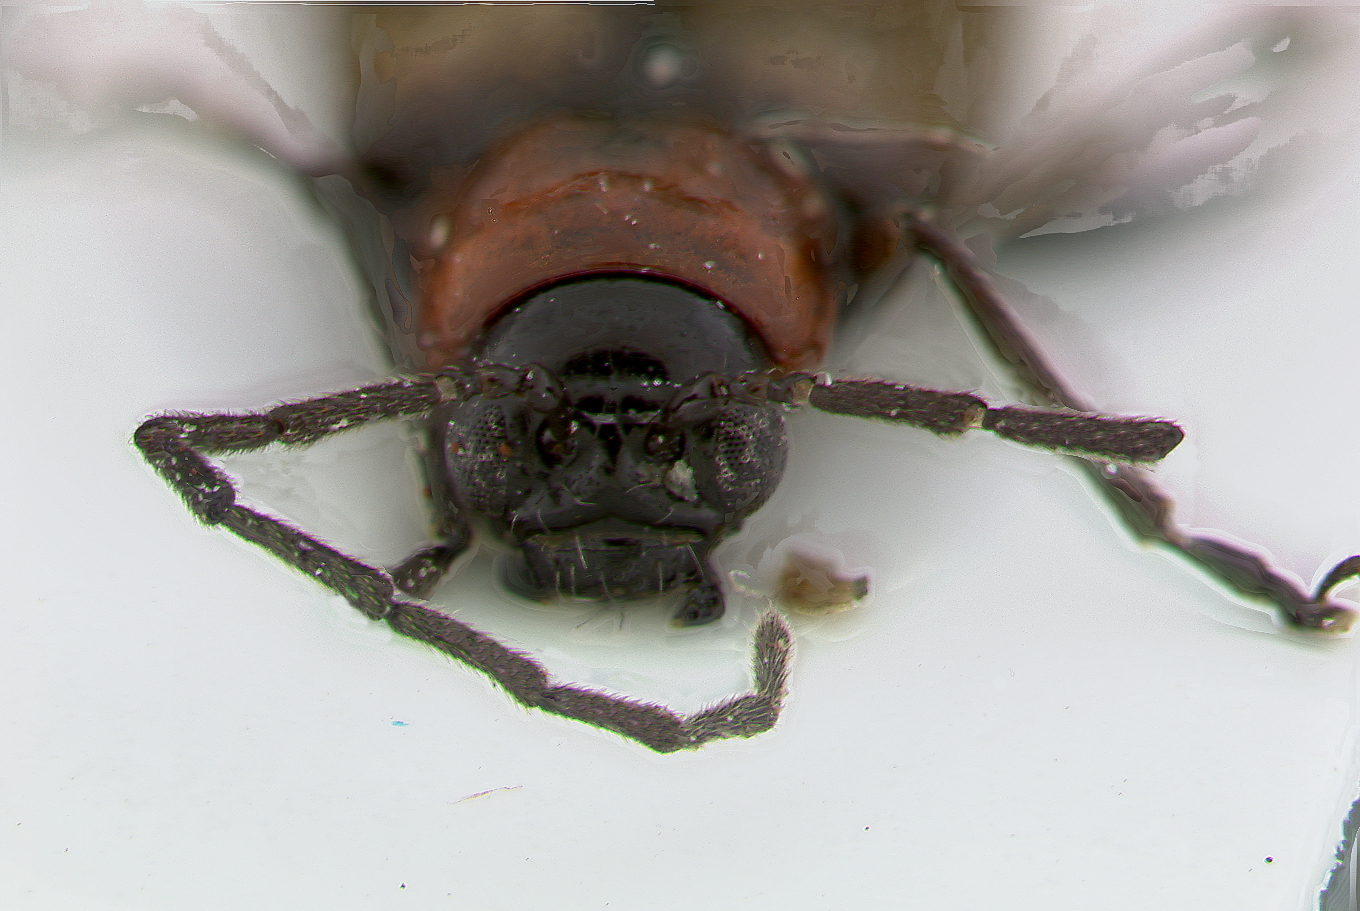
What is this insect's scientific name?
Arthrotus daliensis
